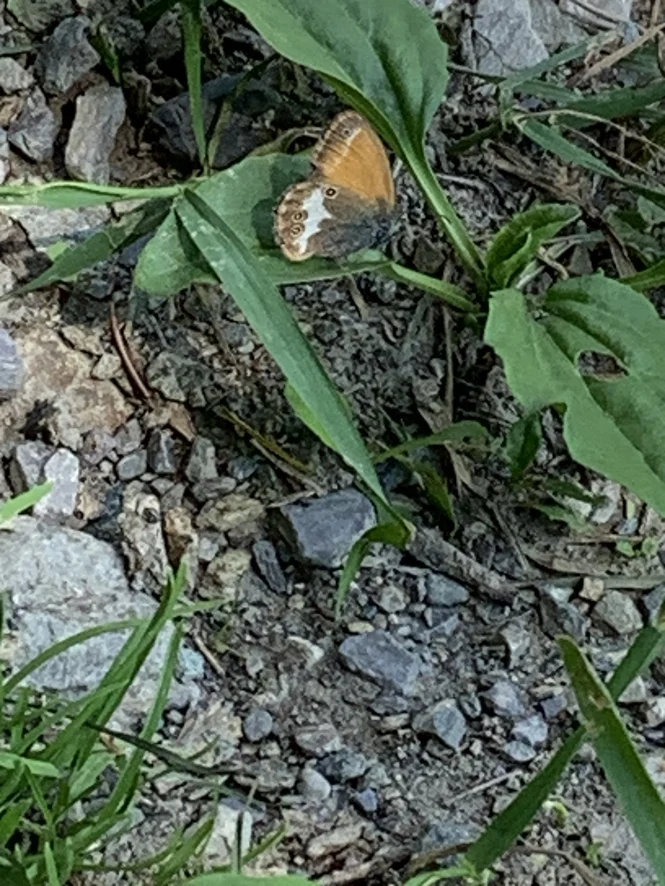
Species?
Coenonympha arcania
